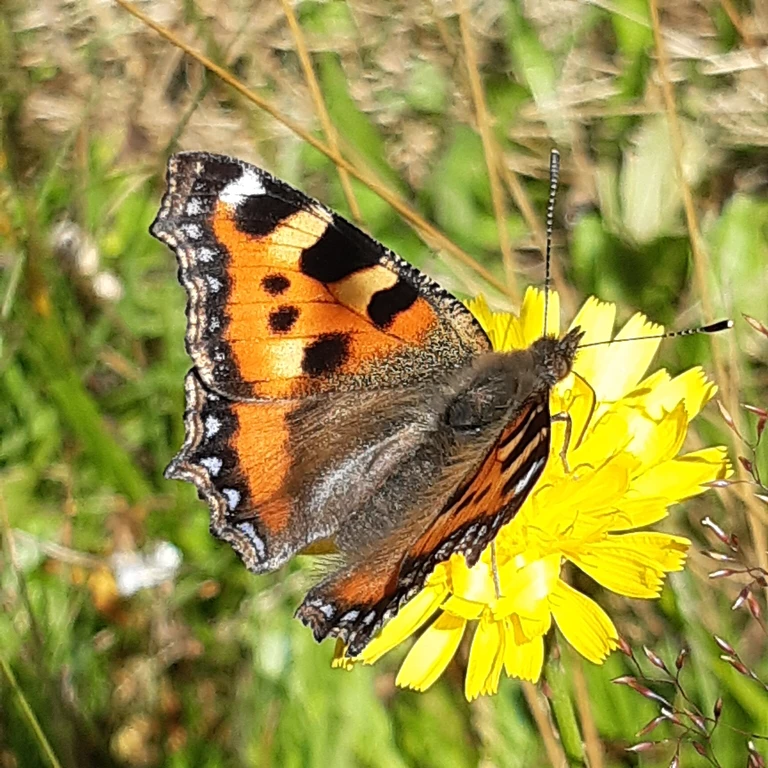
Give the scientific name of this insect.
Aglais urticae
